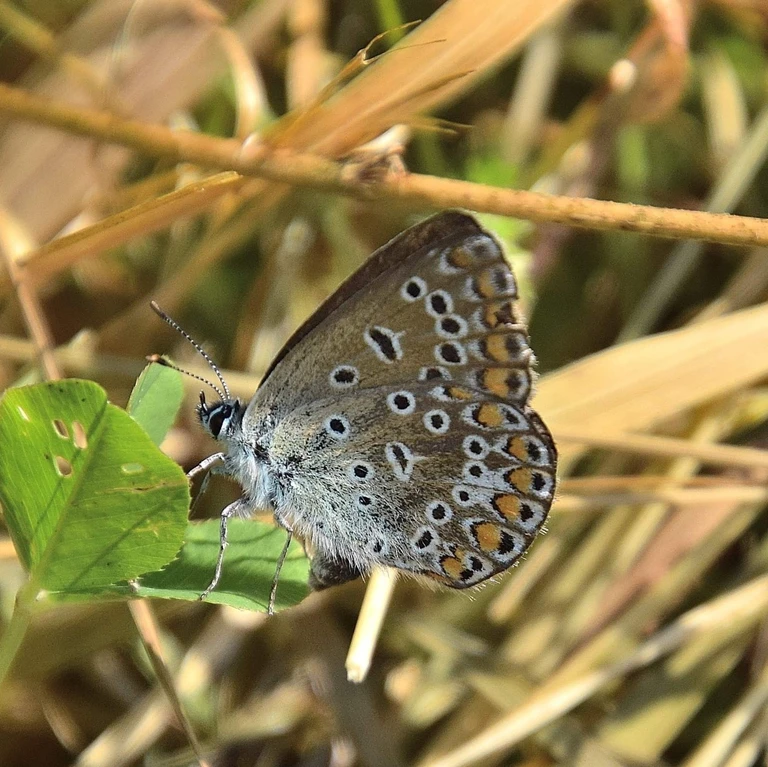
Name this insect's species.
Polyommatus icarus
